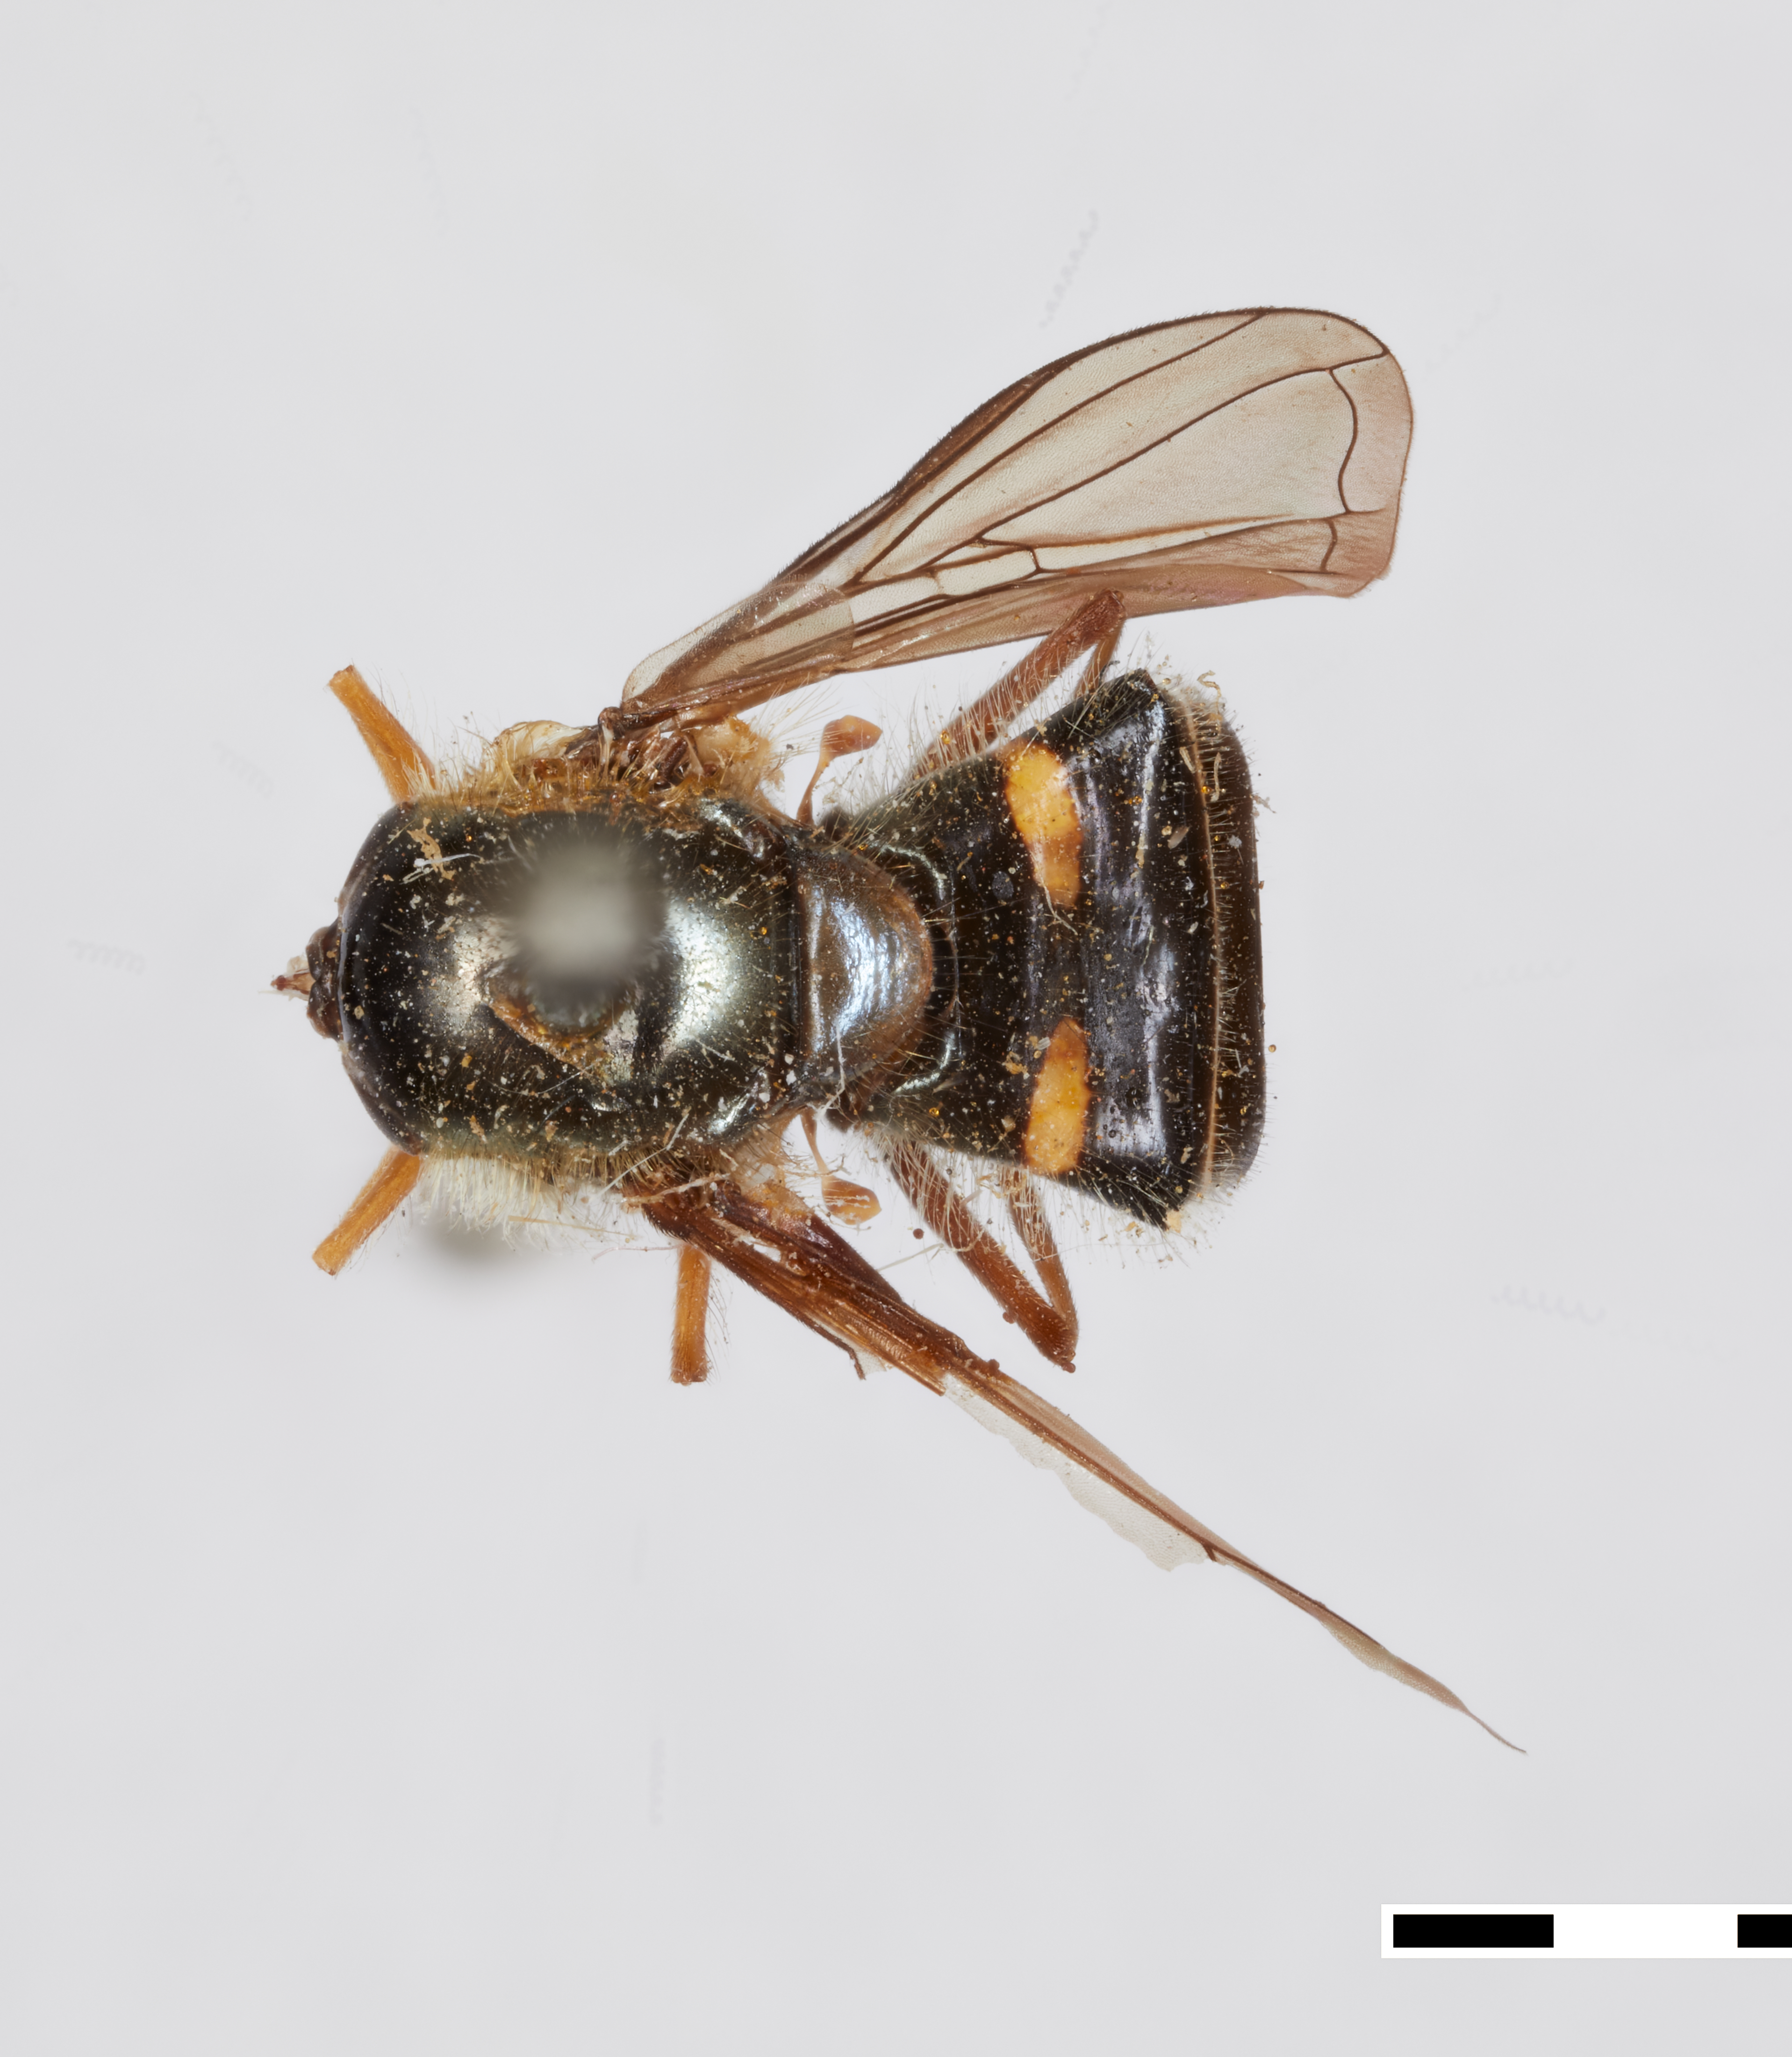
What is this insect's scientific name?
Syrphus mentalis
